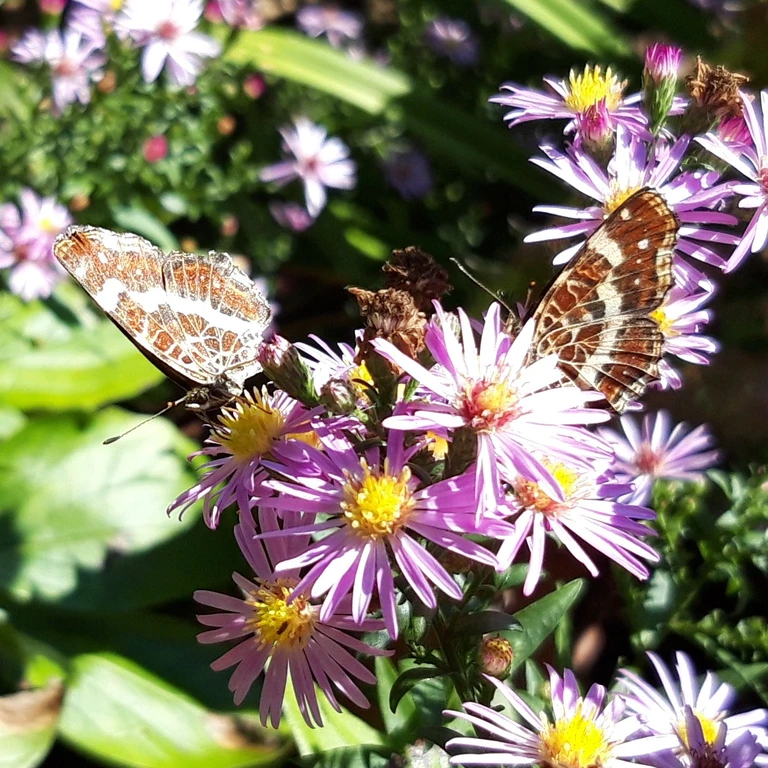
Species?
Araschnia levana
